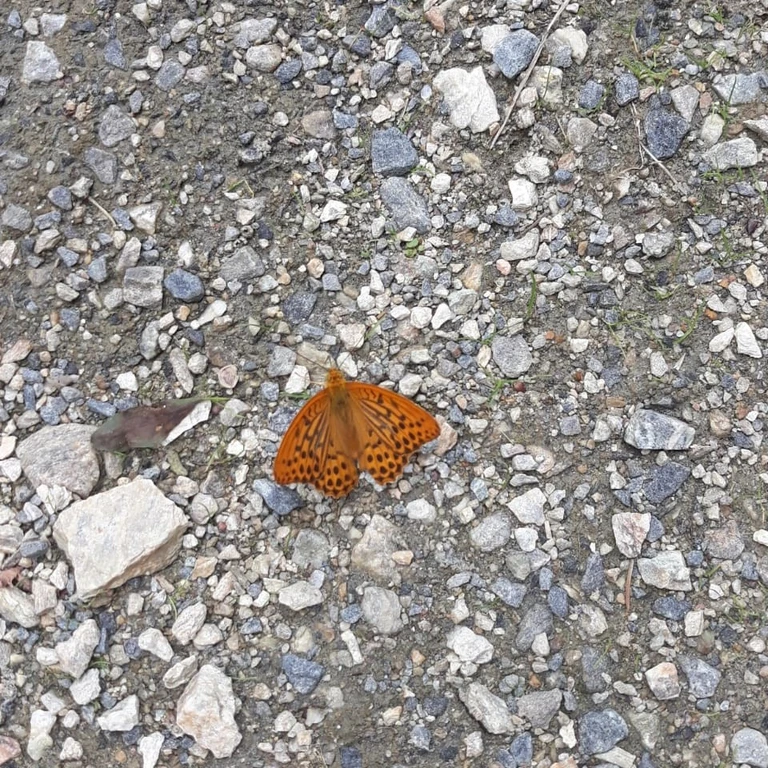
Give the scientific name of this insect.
Argynnis paphia
